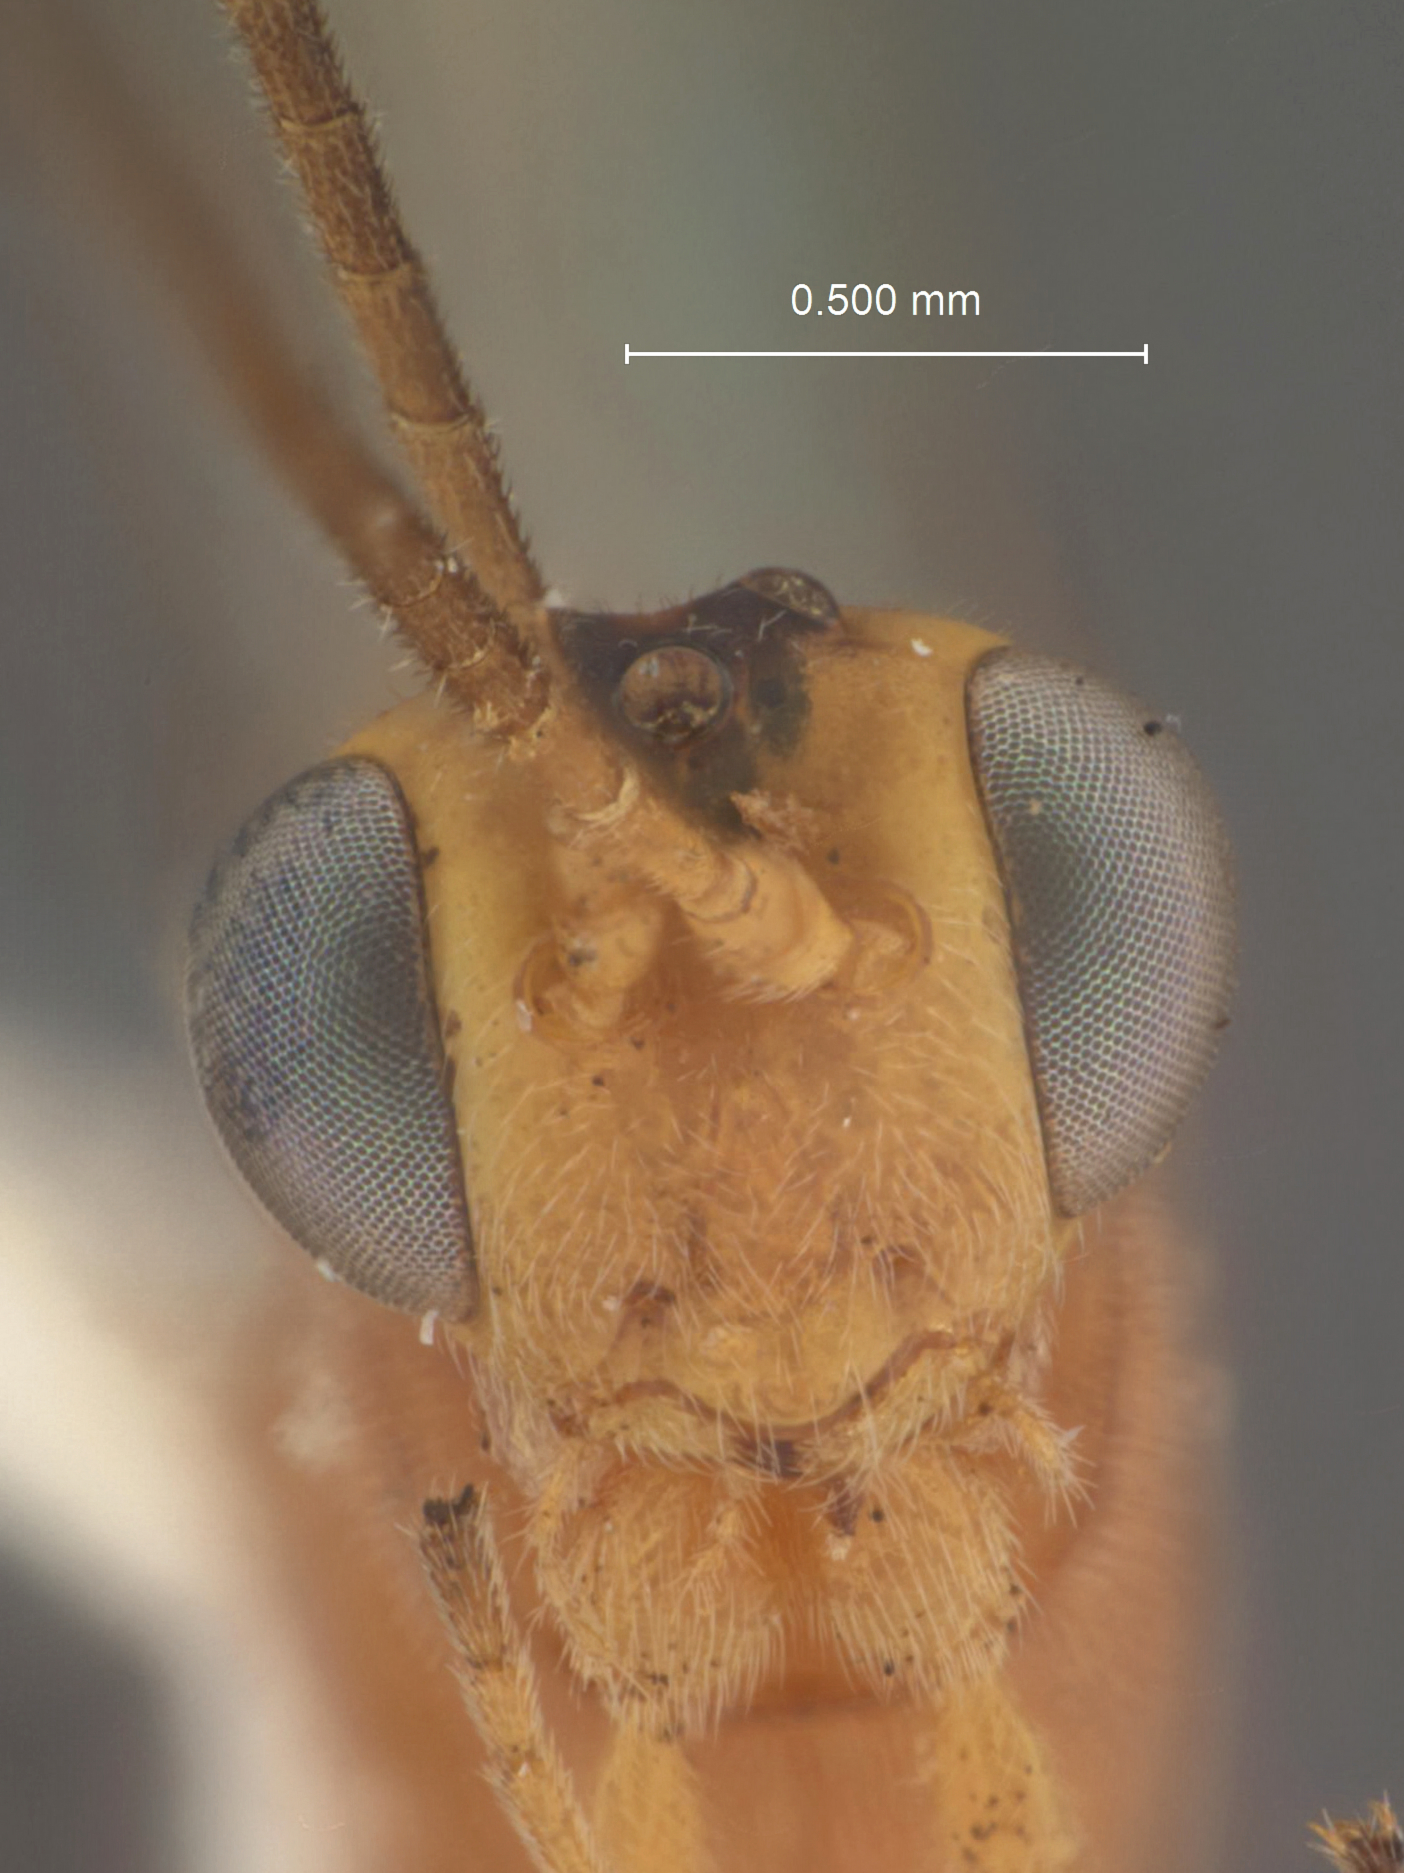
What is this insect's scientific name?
Temelucha machaera
